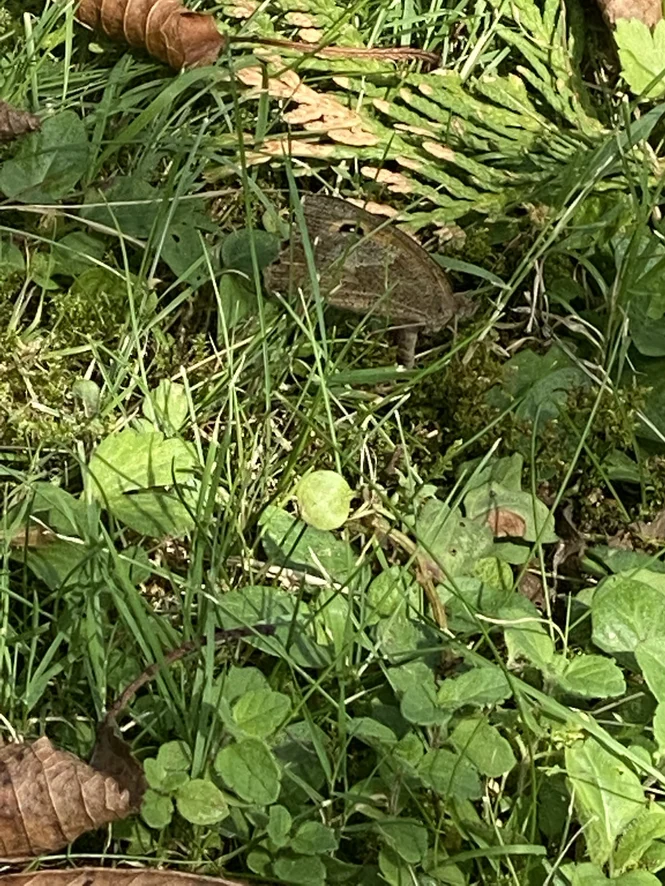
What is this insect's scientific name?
Maniola jurtina
